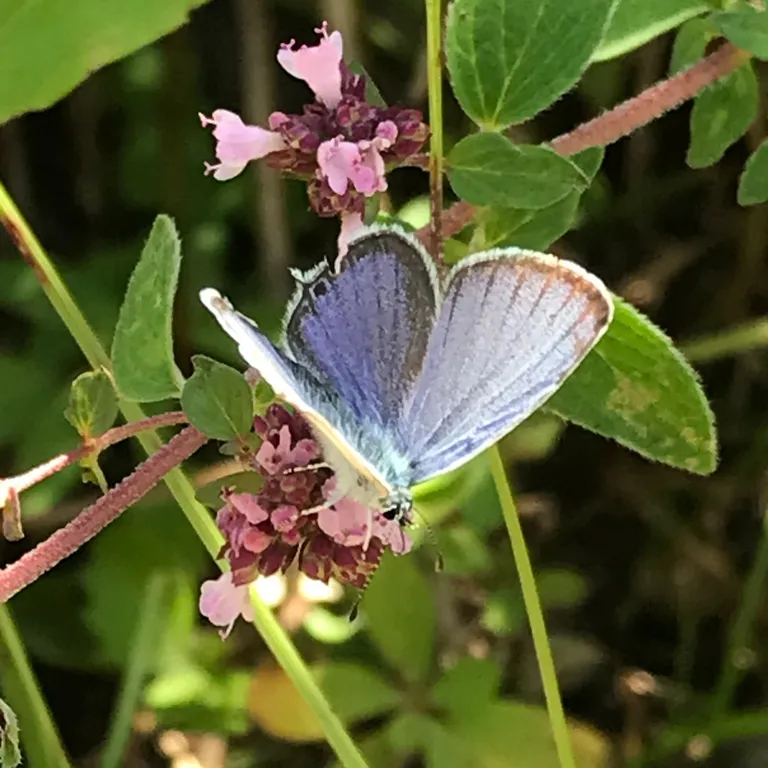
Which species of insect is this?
Cupido decolorata (also Elkalyce decolorata)
